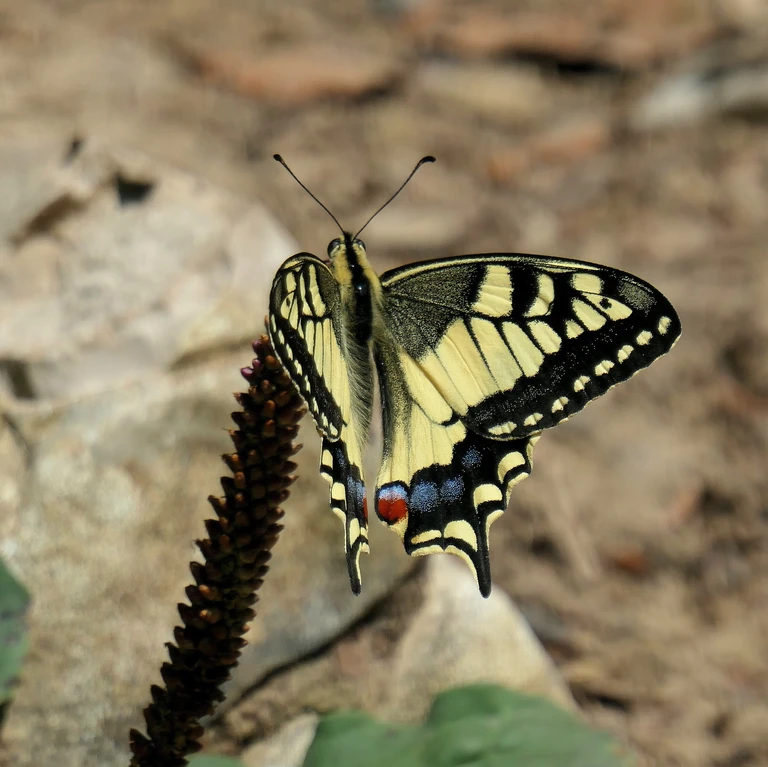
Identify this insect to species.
Papilio machaon
